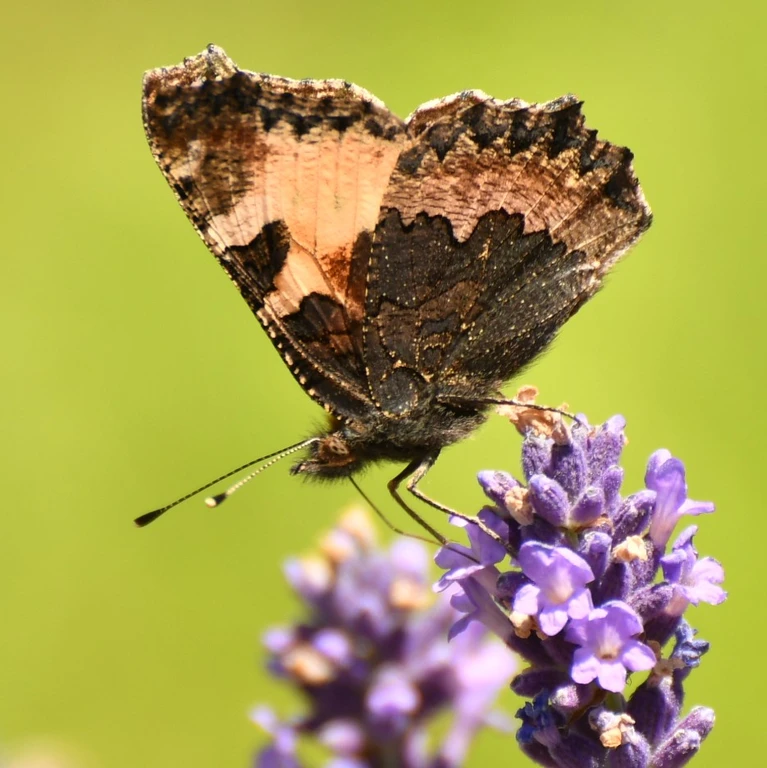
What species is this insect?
Aglais urticae
